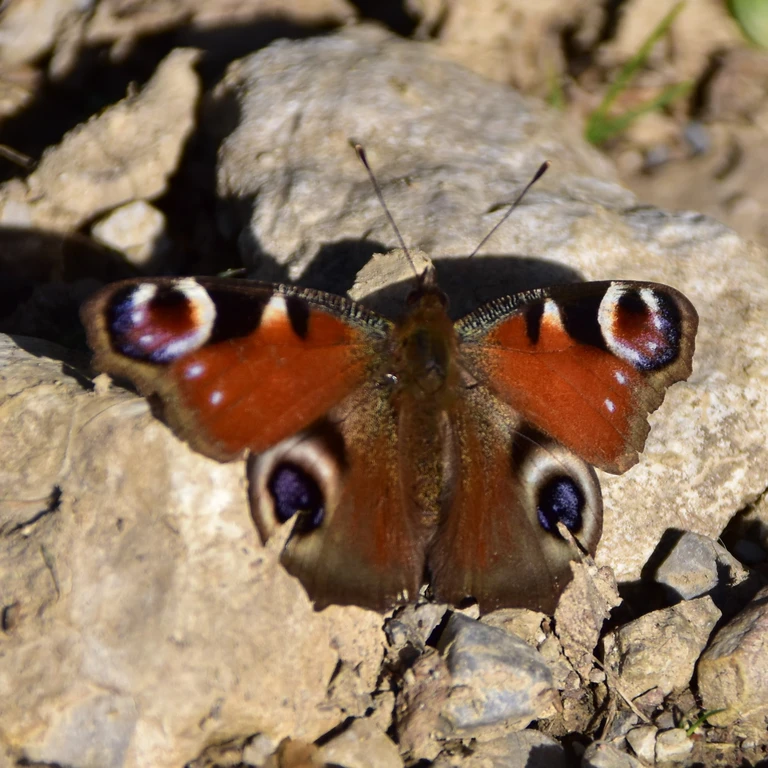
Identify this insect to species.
Aglais io
